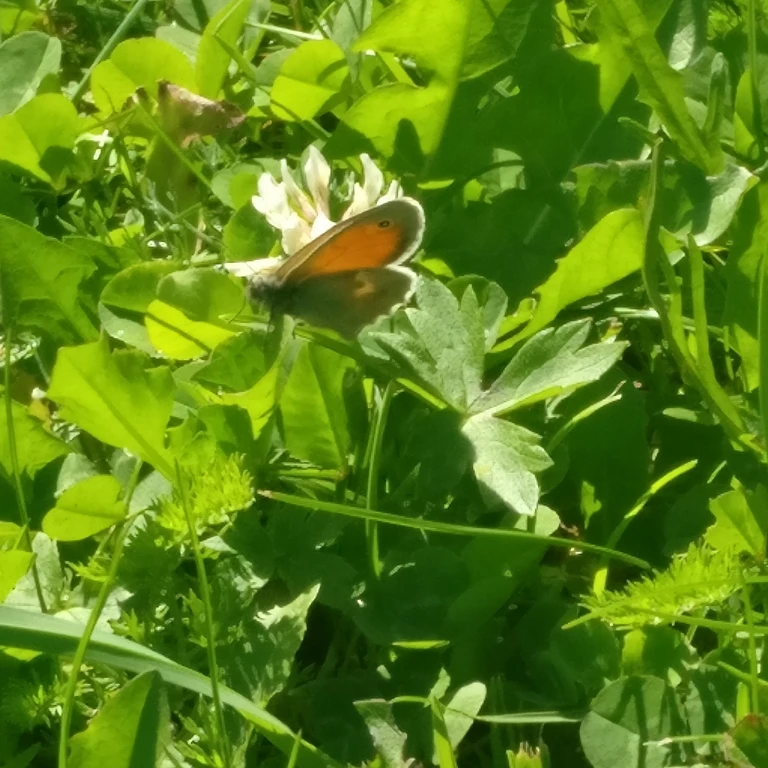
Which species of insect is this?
Coenonympha pamphilus
